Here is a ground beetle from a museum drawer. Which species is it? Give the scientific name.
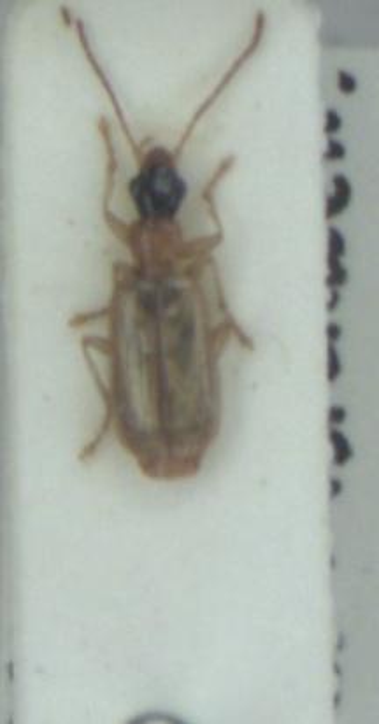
Demetrias atricapillus
